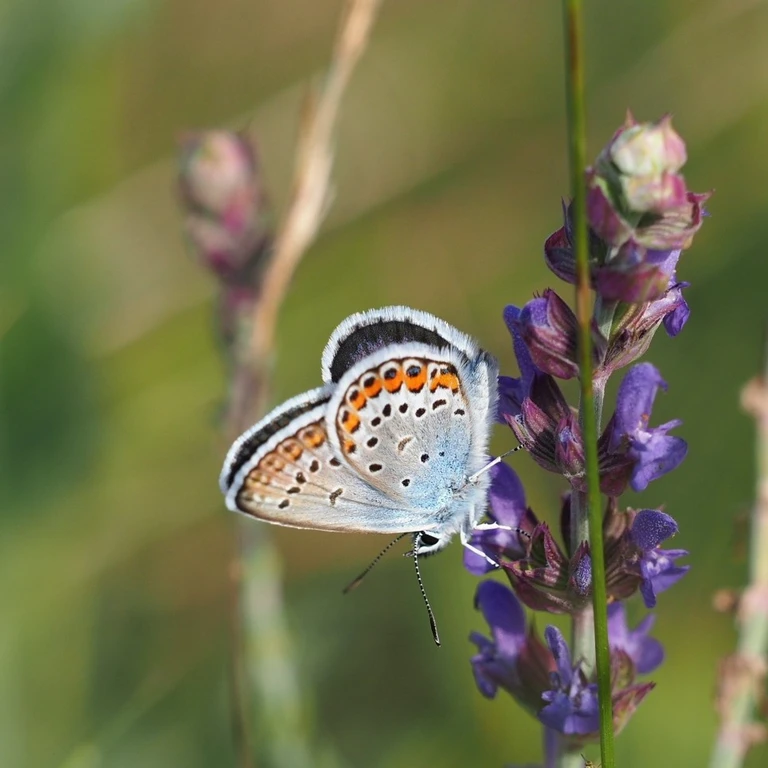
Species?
Plebejus argus
